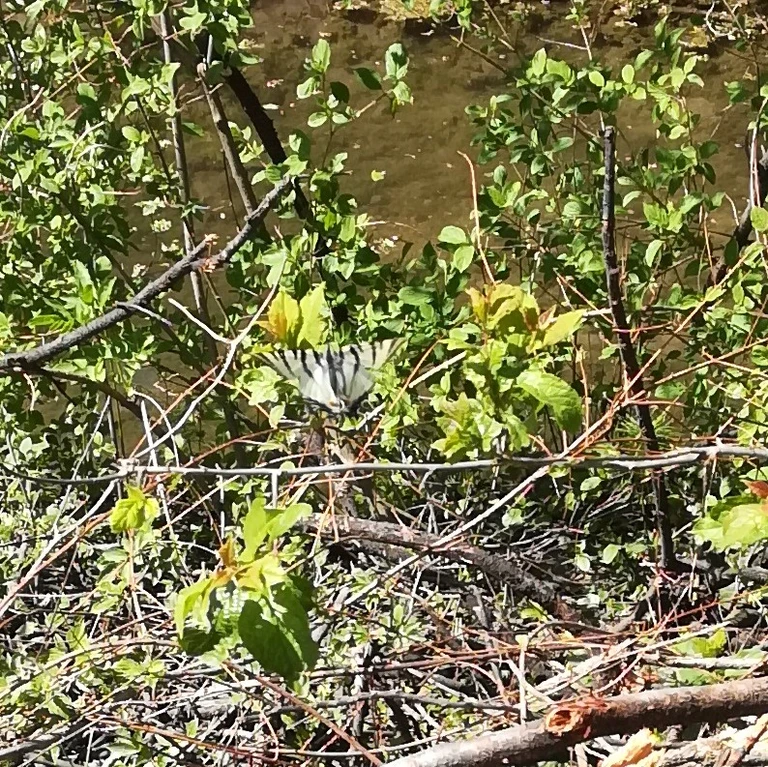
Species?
Iphiclides podalirius
